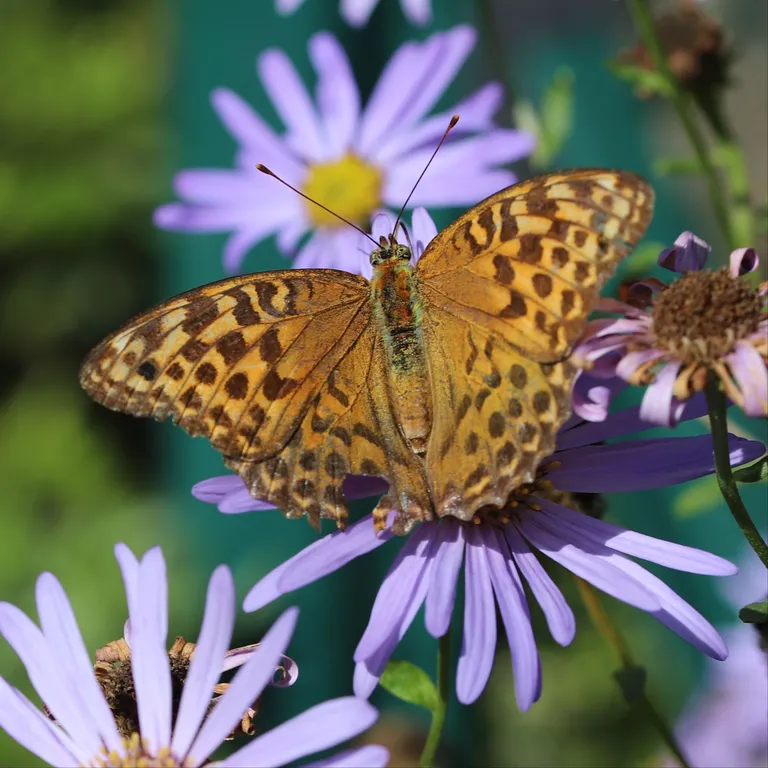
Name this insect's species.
Argynnis paphia
